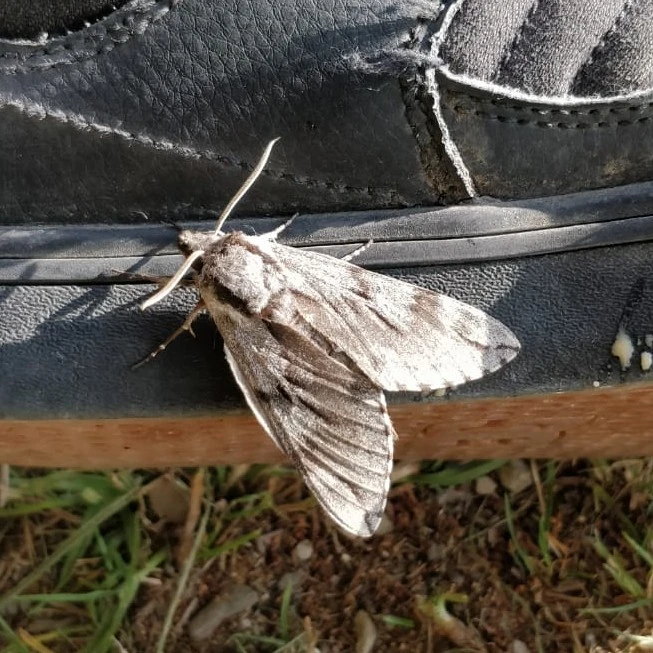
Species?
Sphinx pinastri
